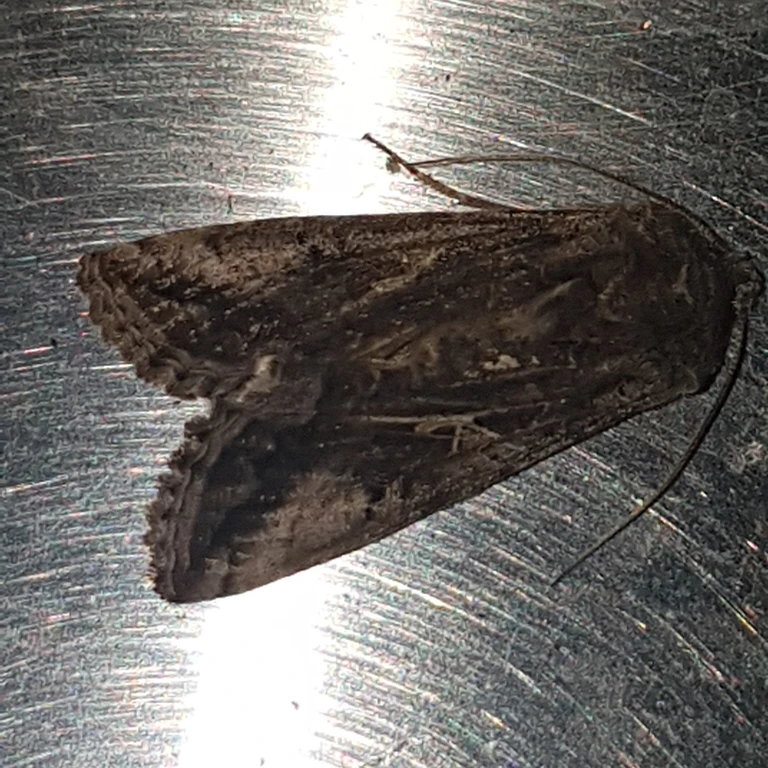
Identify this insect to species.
Autographa gamma
